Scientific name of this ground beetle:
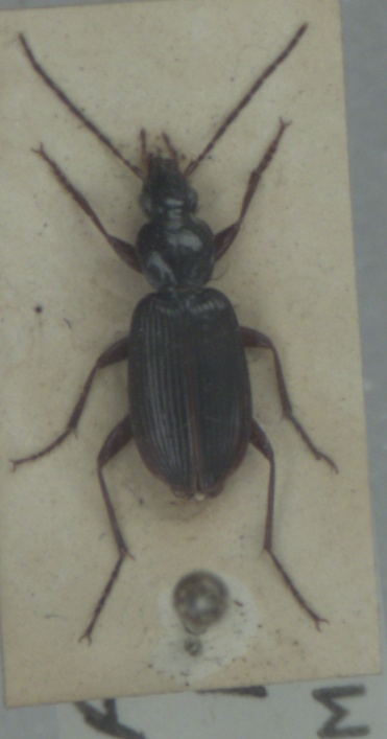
Platynus livens
